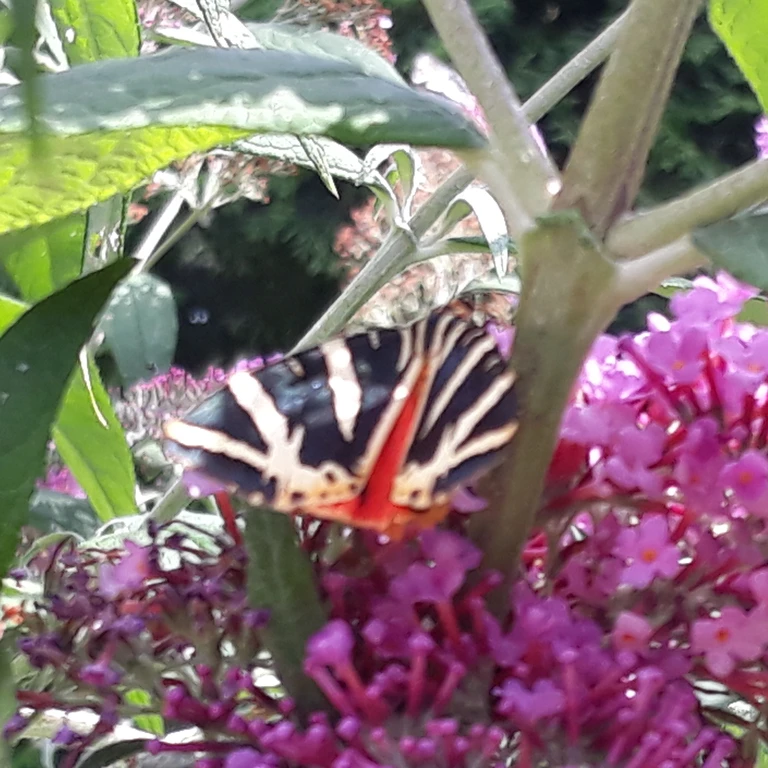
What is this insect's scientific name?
Euplagia quadripunctaria
